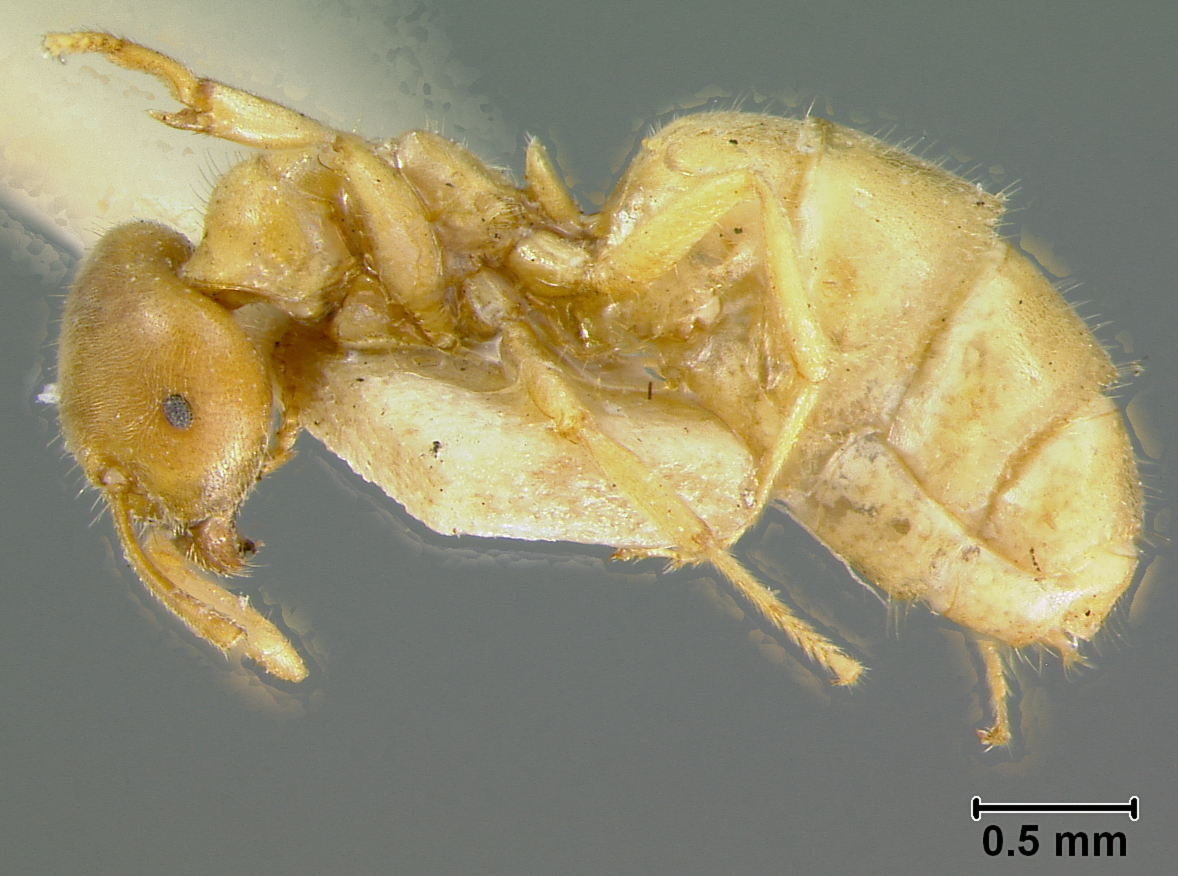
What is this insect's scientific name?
Lasius flavus
